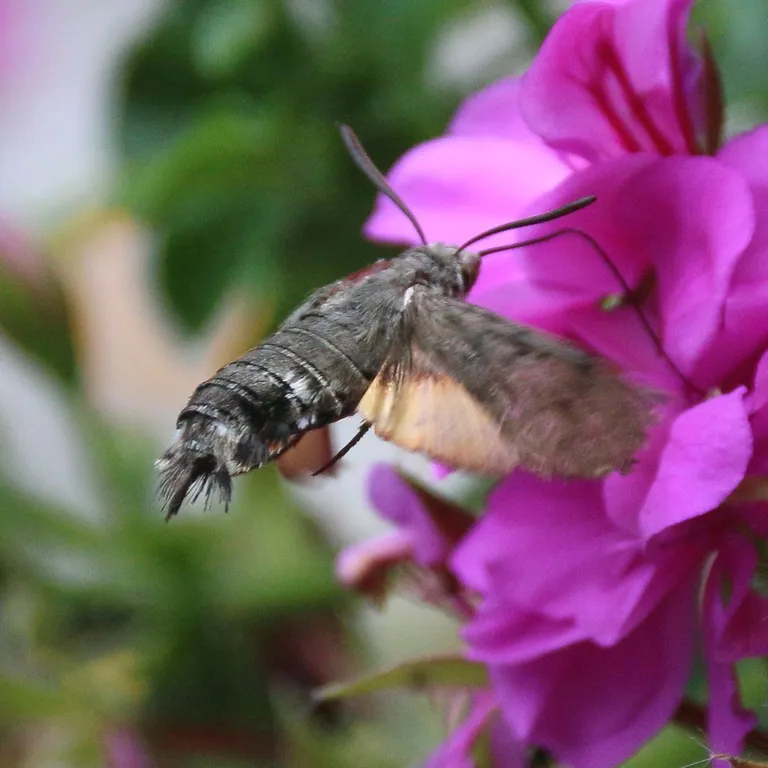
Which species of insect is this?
Macroglossum stellatarum
